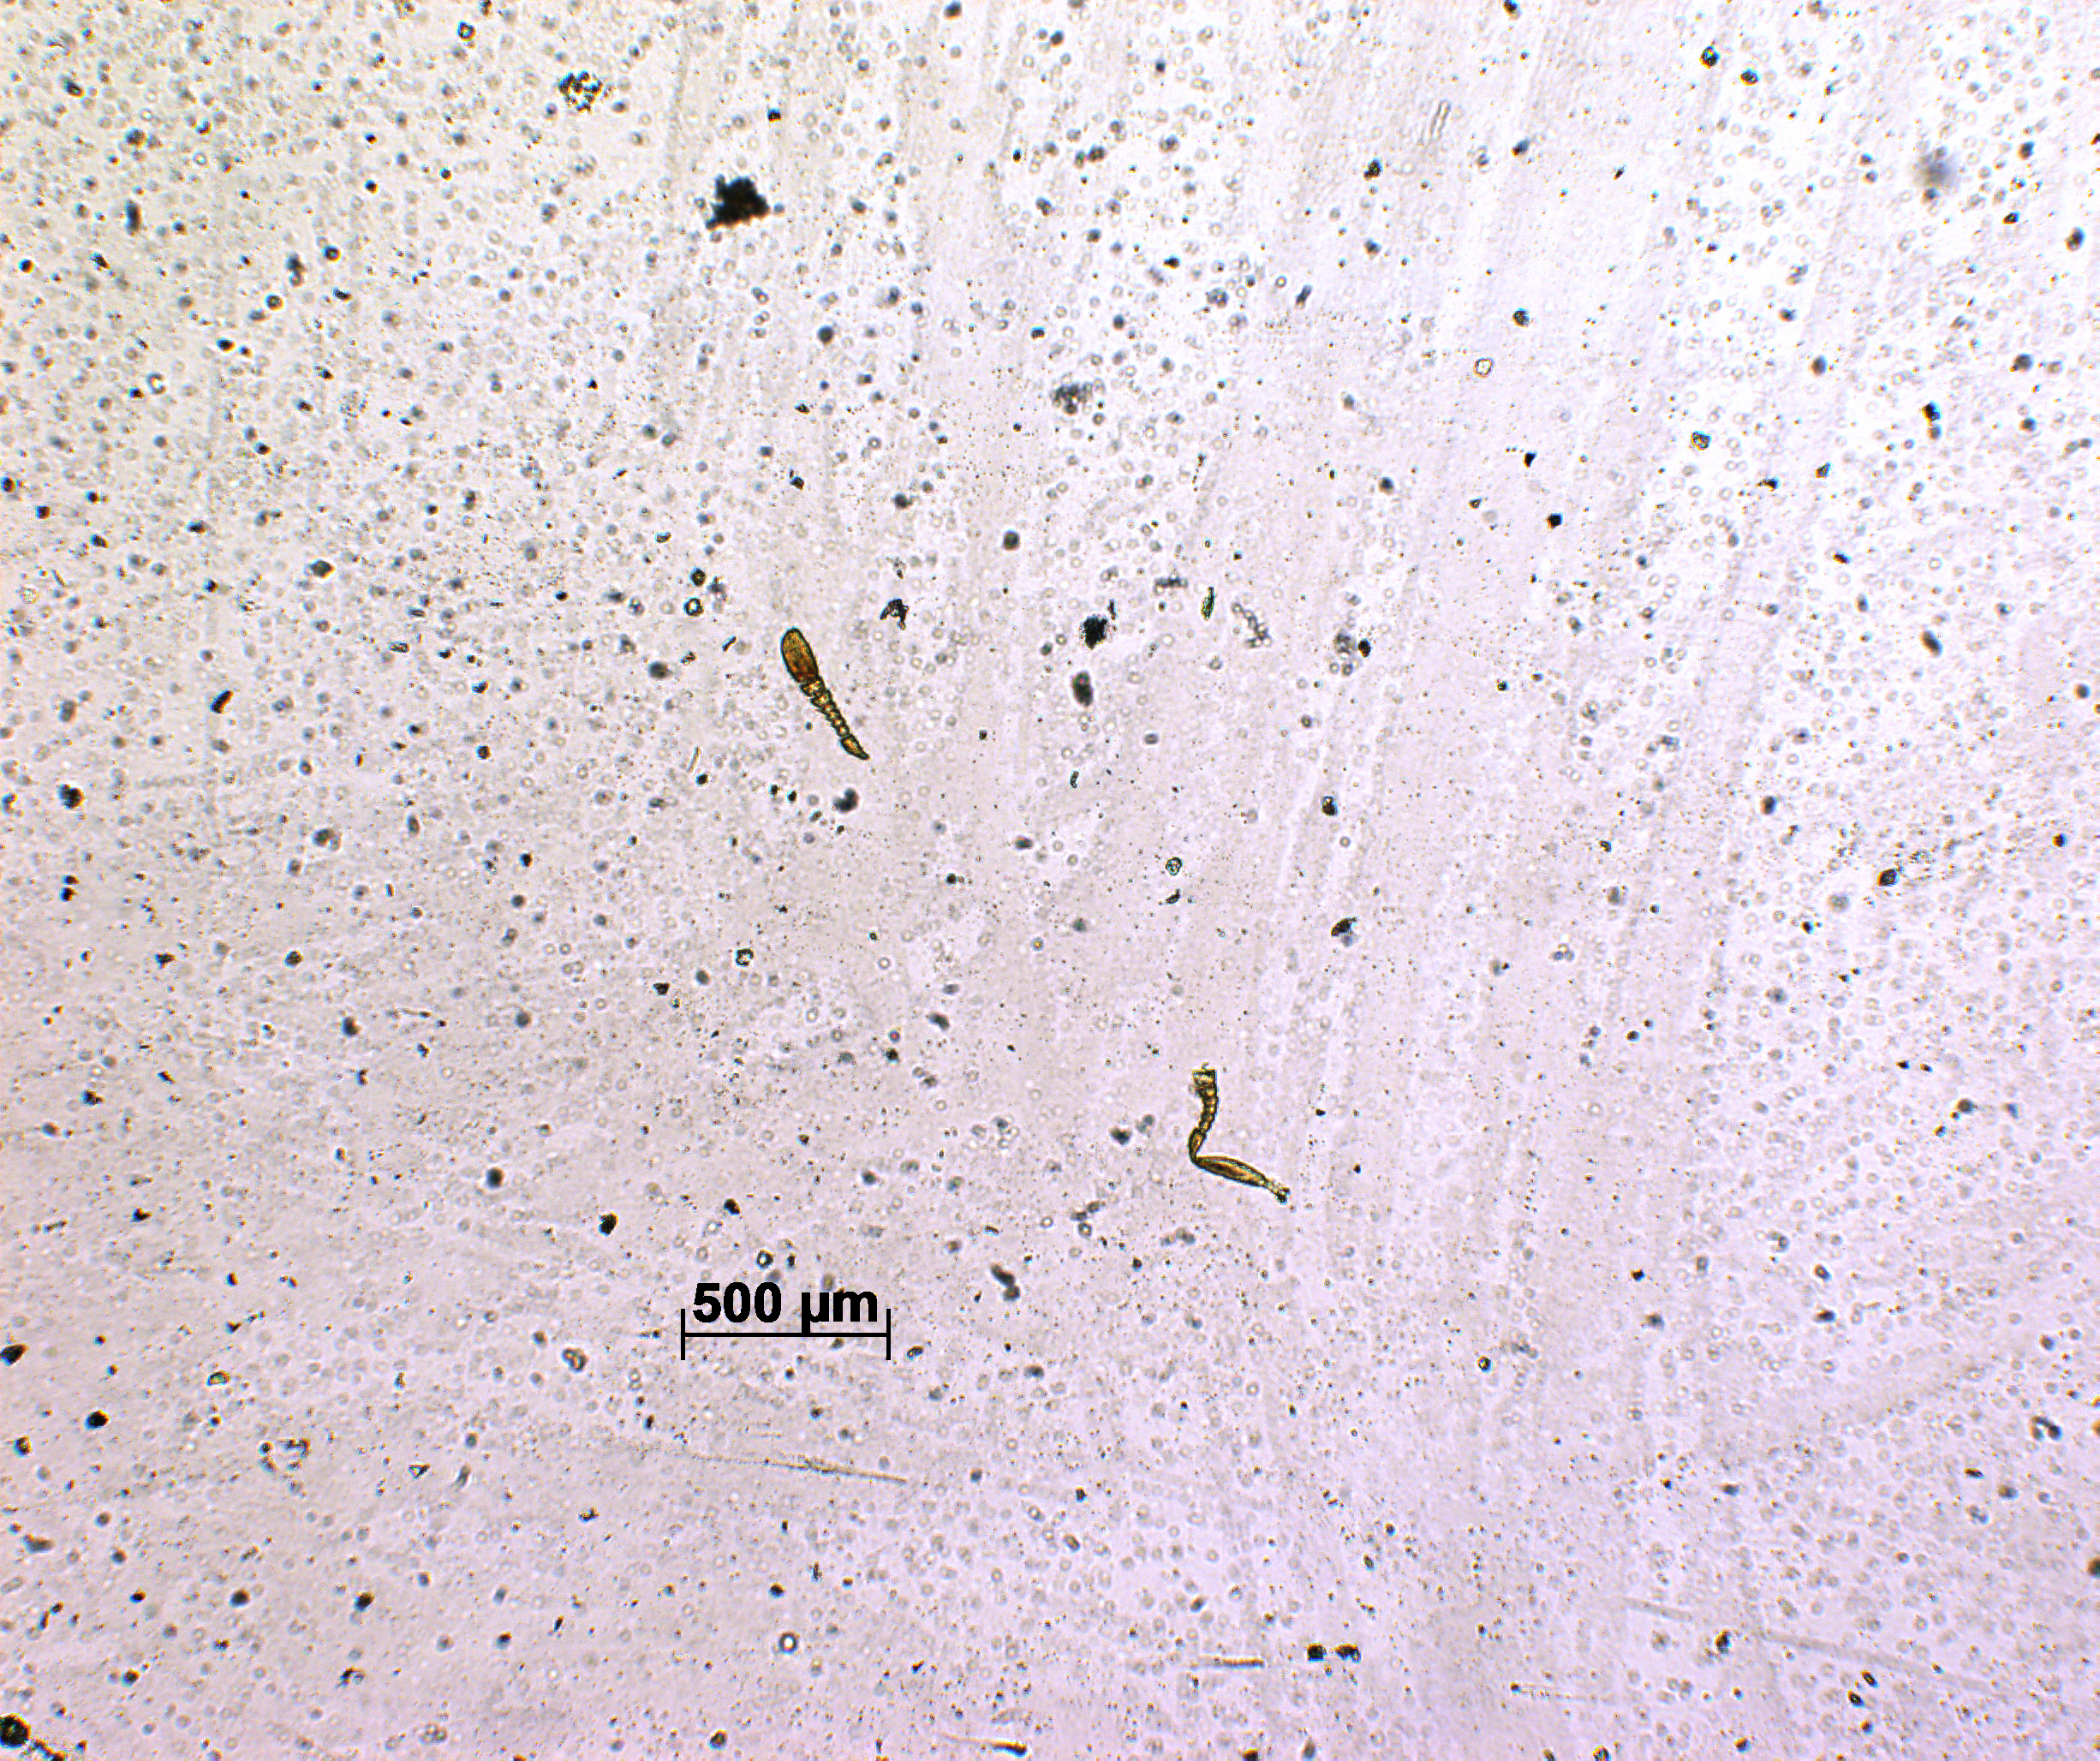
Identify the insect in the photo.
Metaphycus psyllidis
